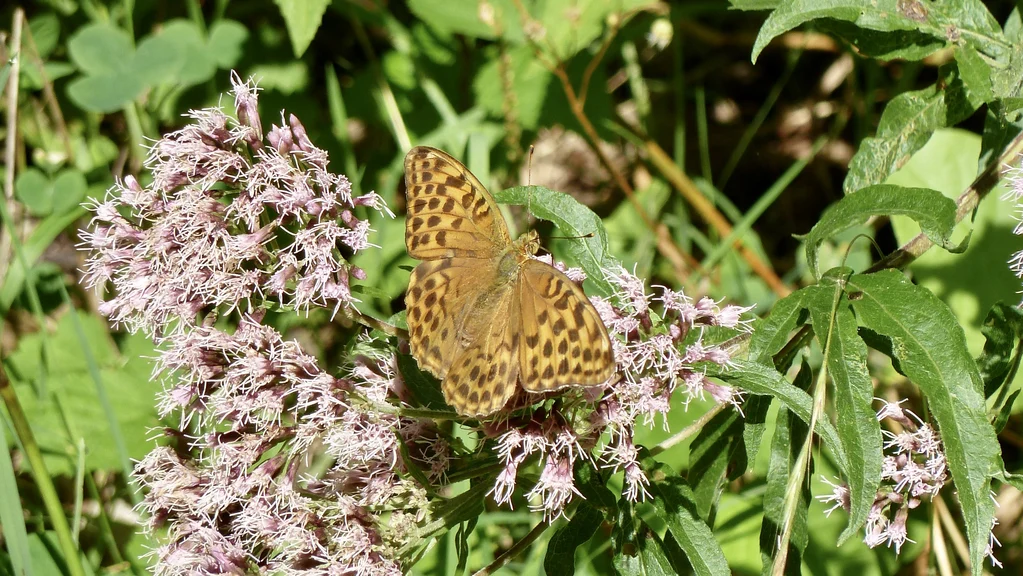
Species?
Argynnis paphia
